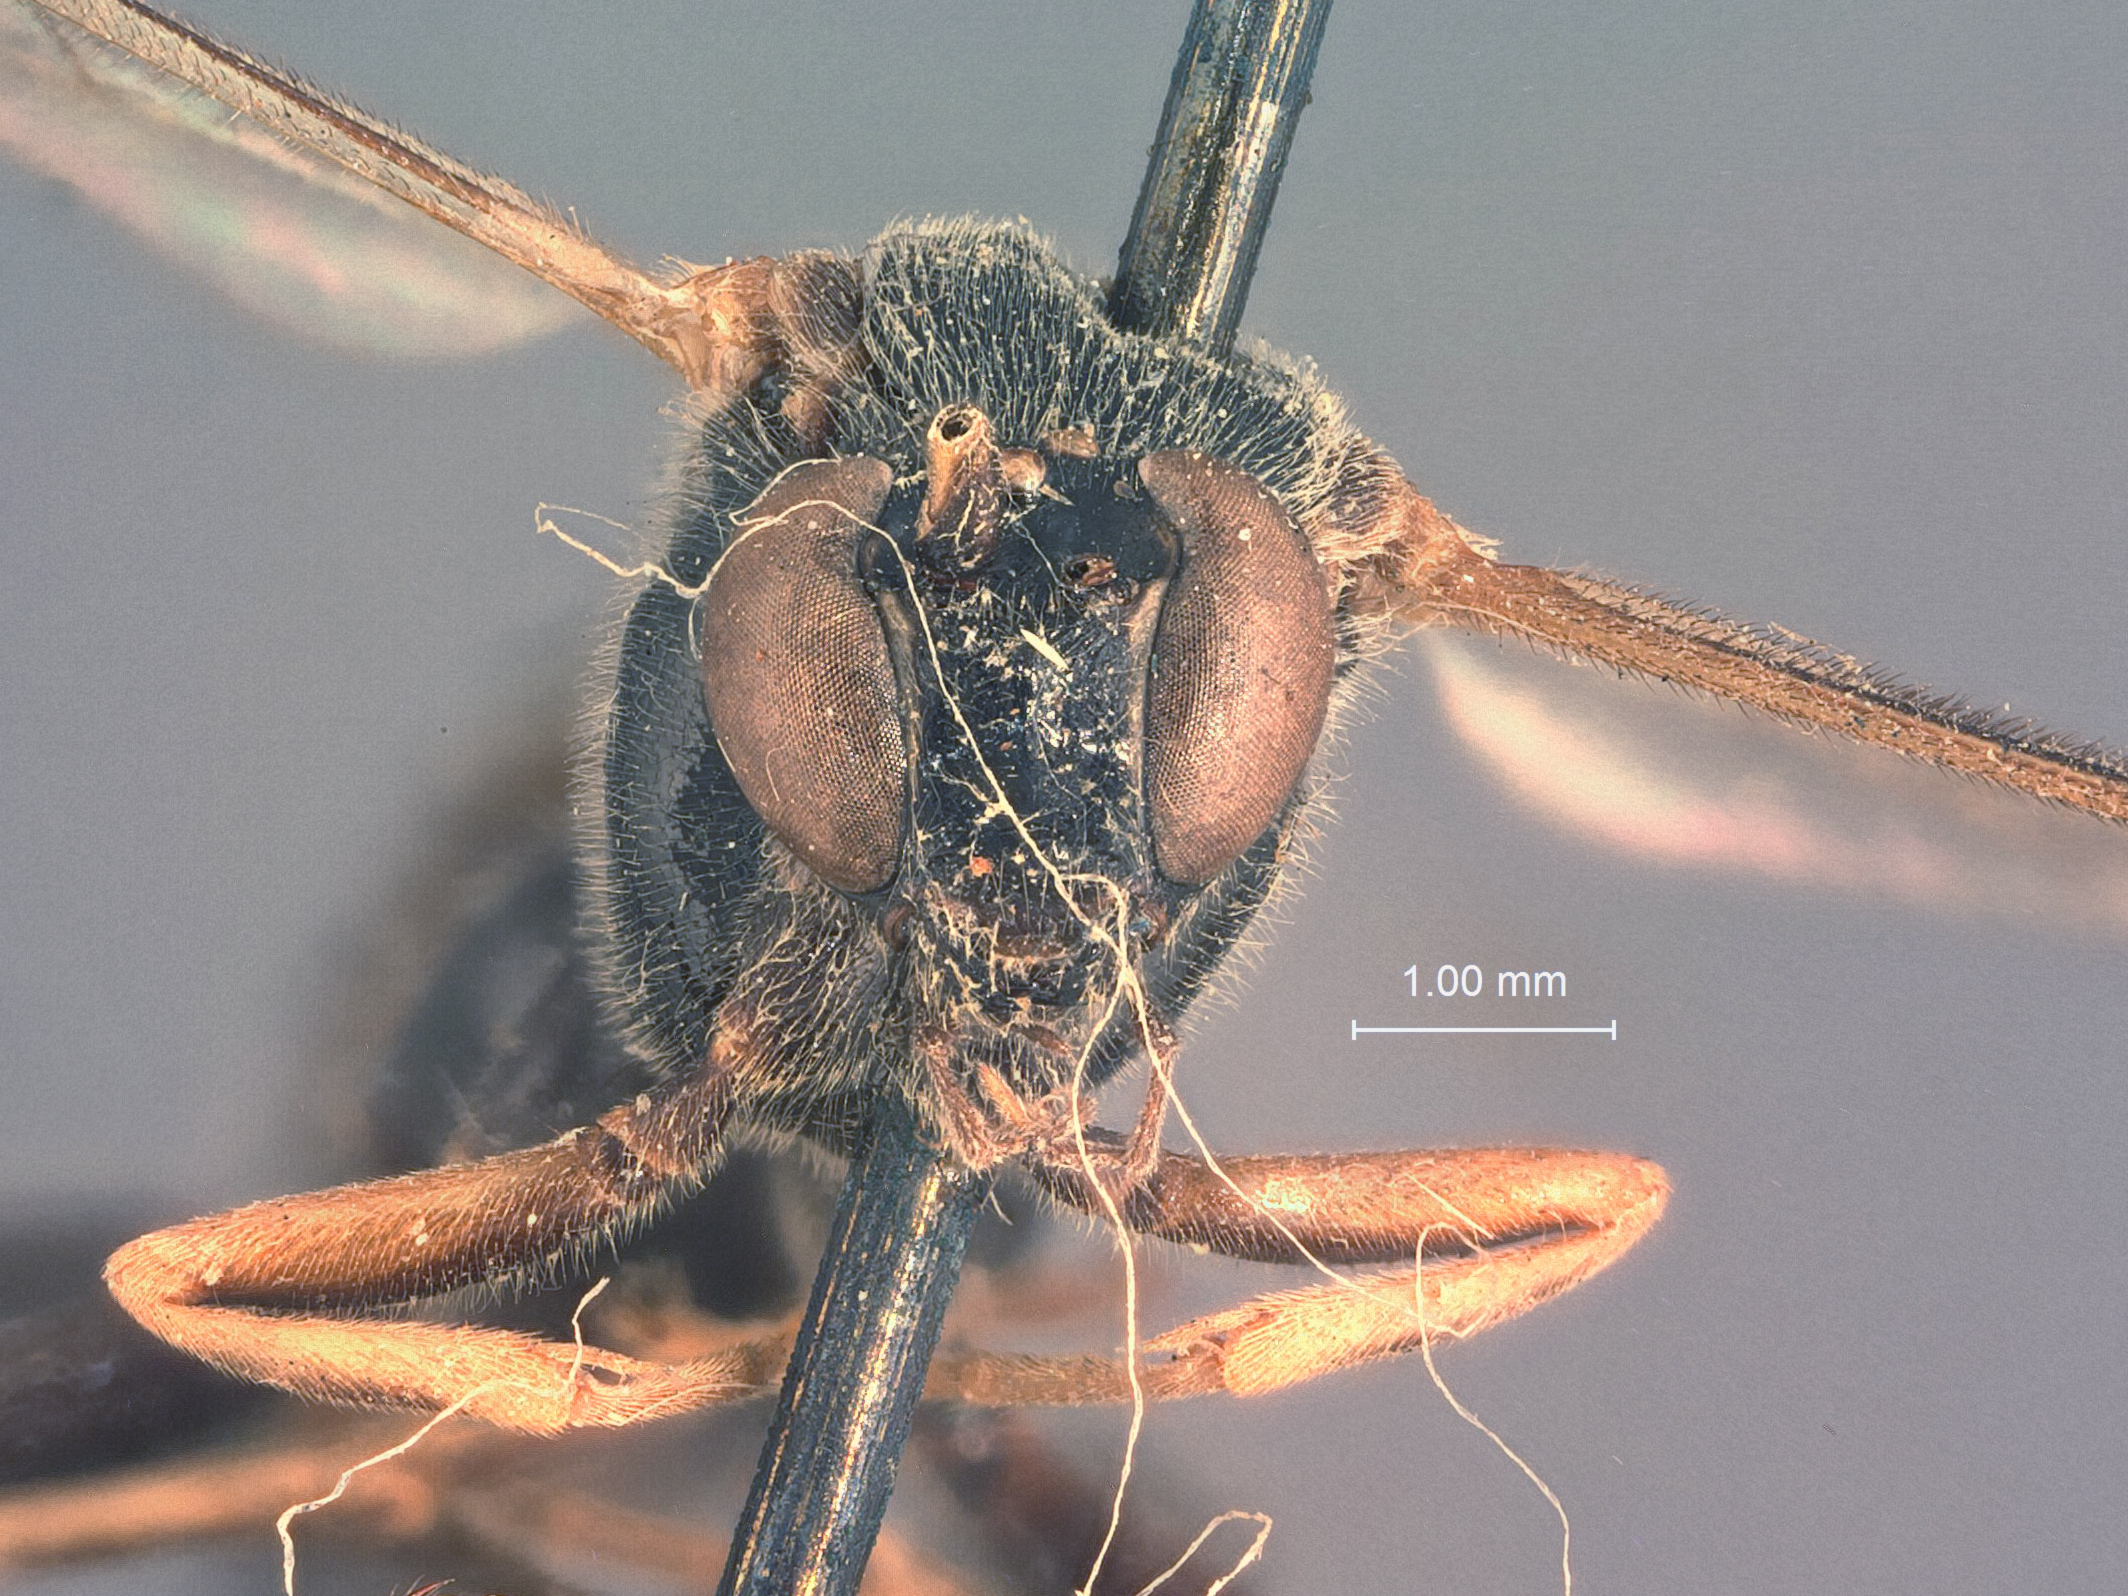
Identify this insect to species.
Apechthis sapporoensis
